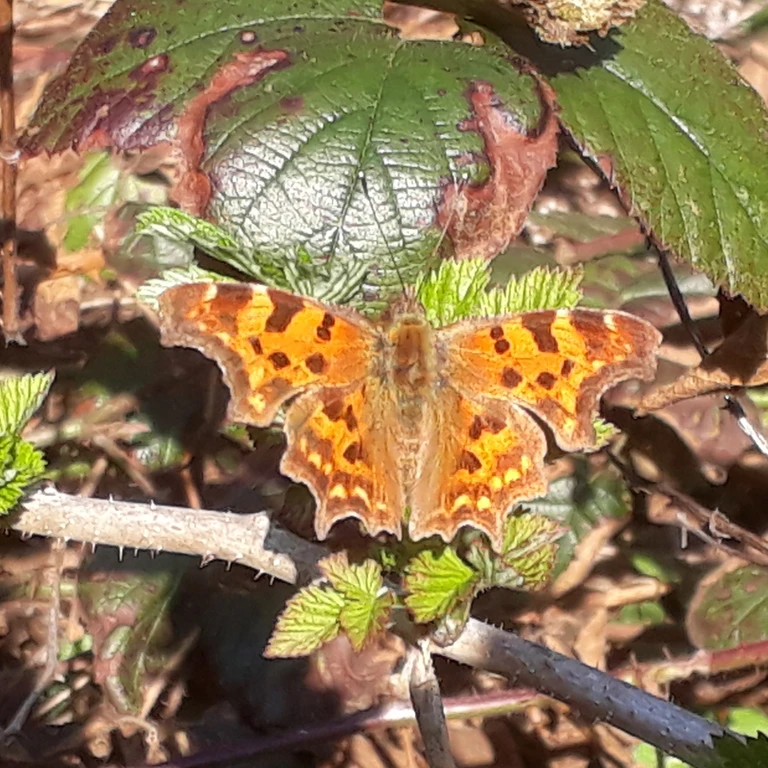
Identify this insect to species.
Polygonia c-album
